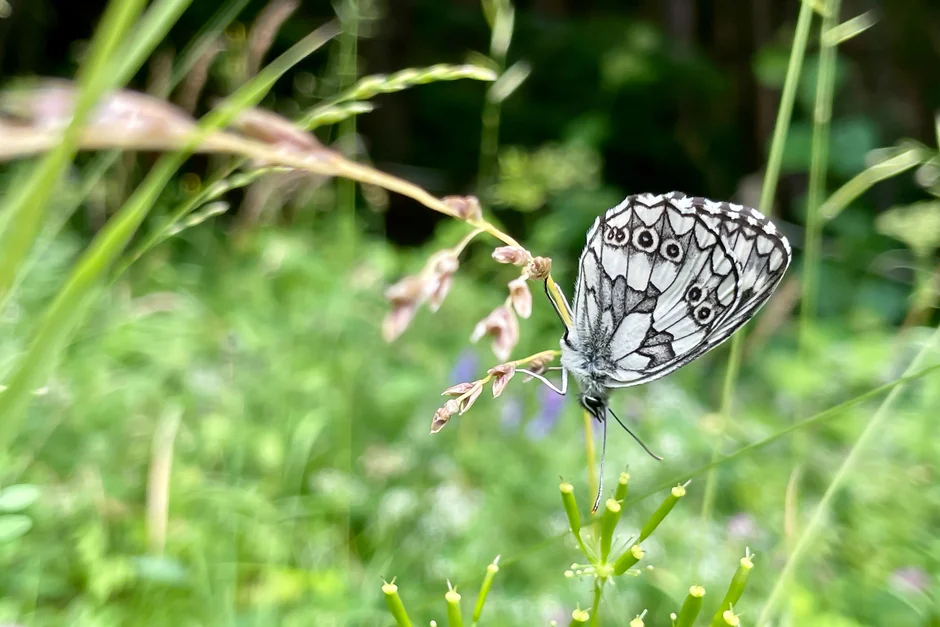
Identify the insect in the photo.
Melanargia galathea
